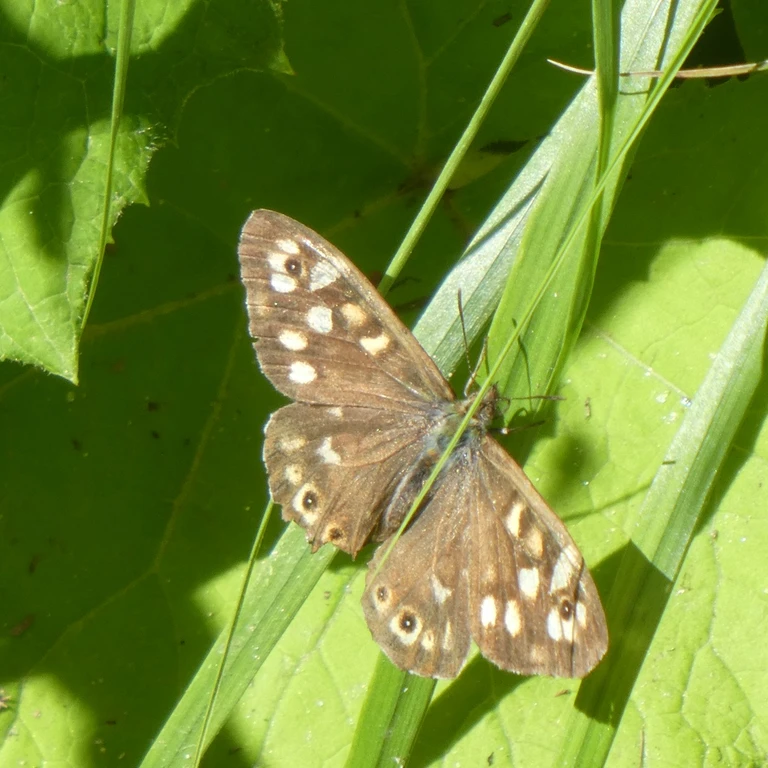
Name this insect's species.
Pararge aegeria
